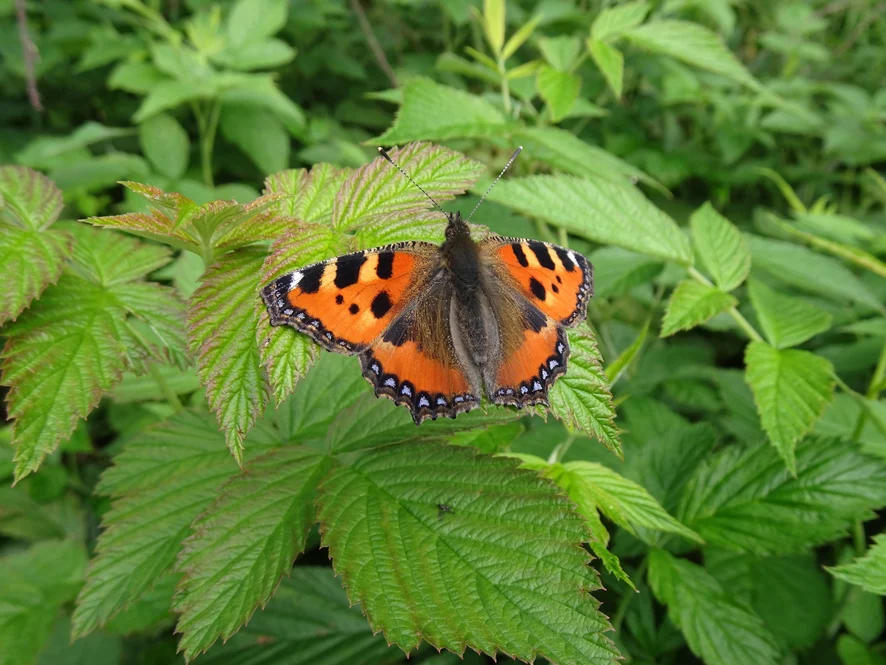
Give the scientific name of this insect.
Aglais urticae
